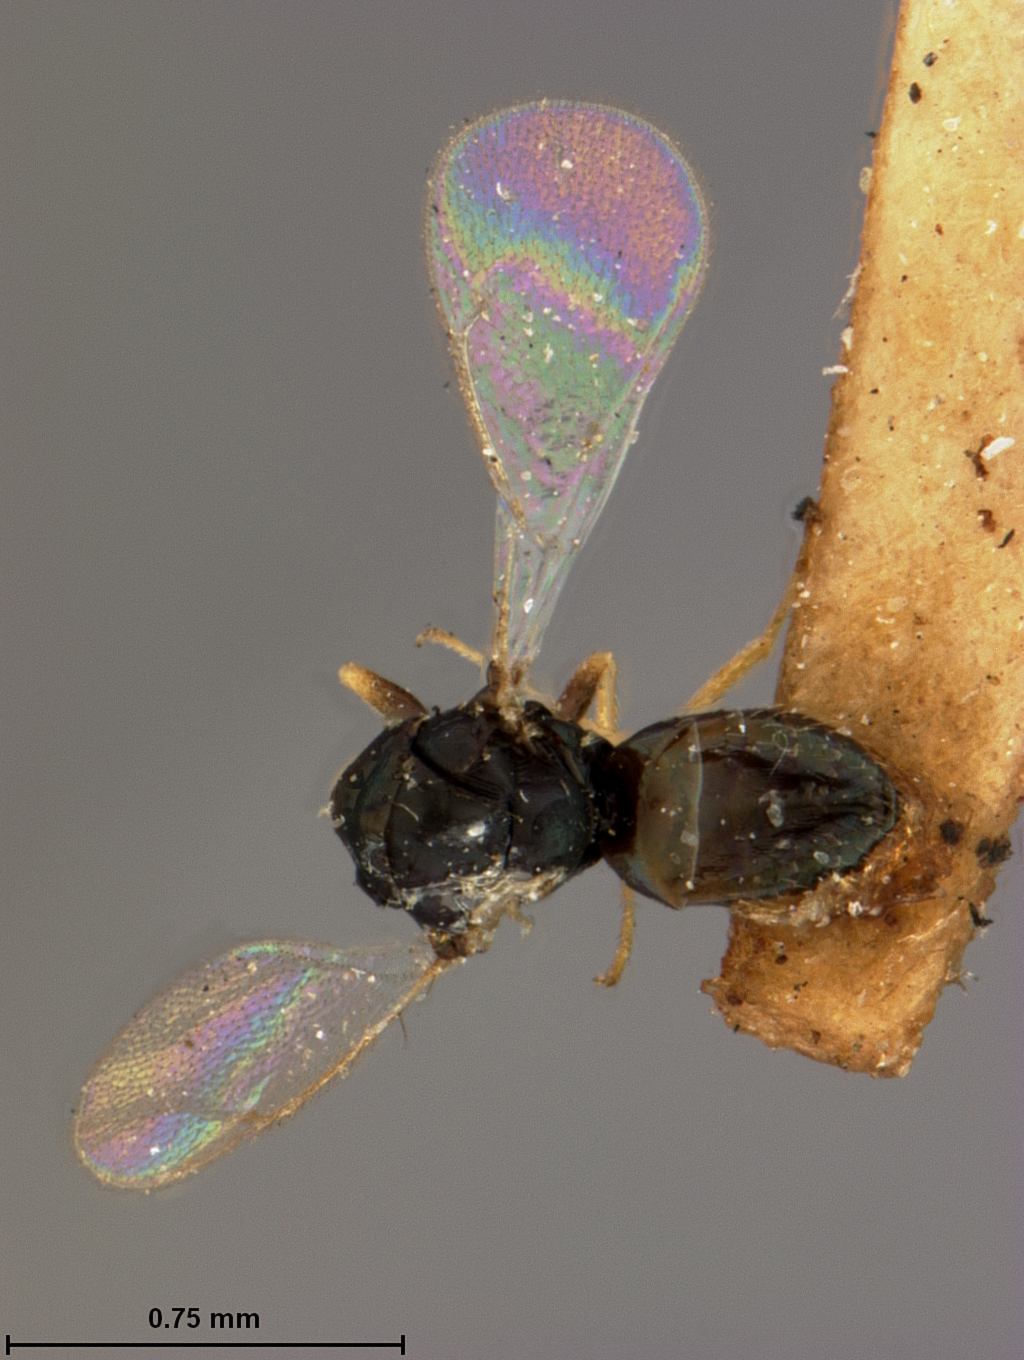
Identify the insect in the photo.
Tetrastichus johnsoni
